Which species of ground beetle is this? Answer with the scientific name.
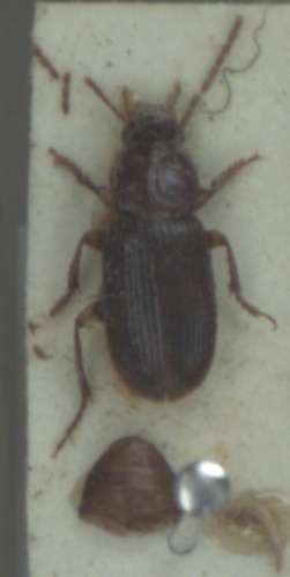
Ophonus rupicola
